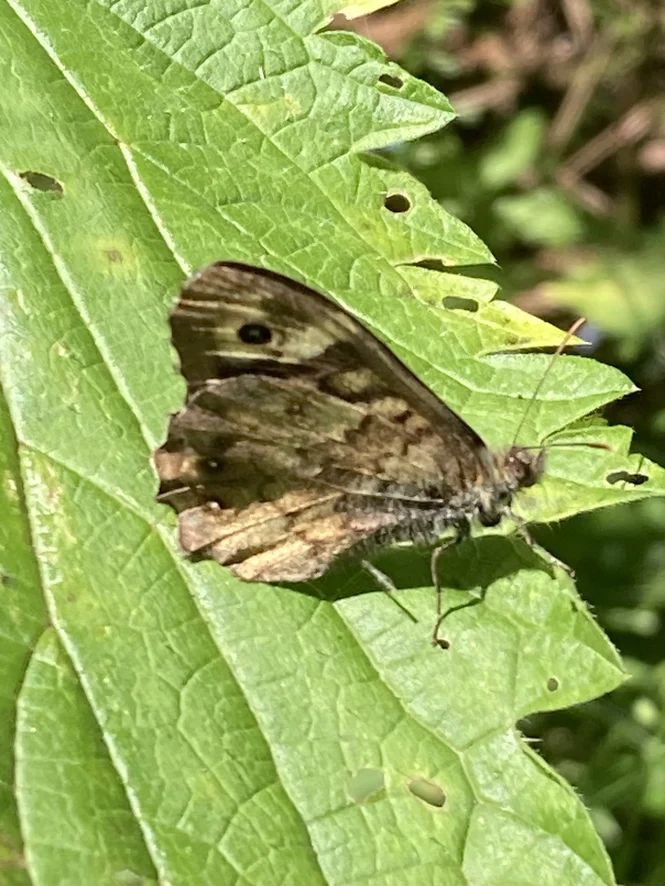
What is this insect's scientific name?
Pararge aegeria
